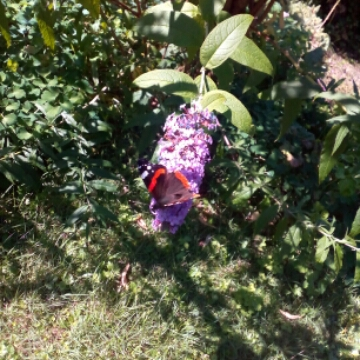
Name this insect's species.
Vanessa atalanta
